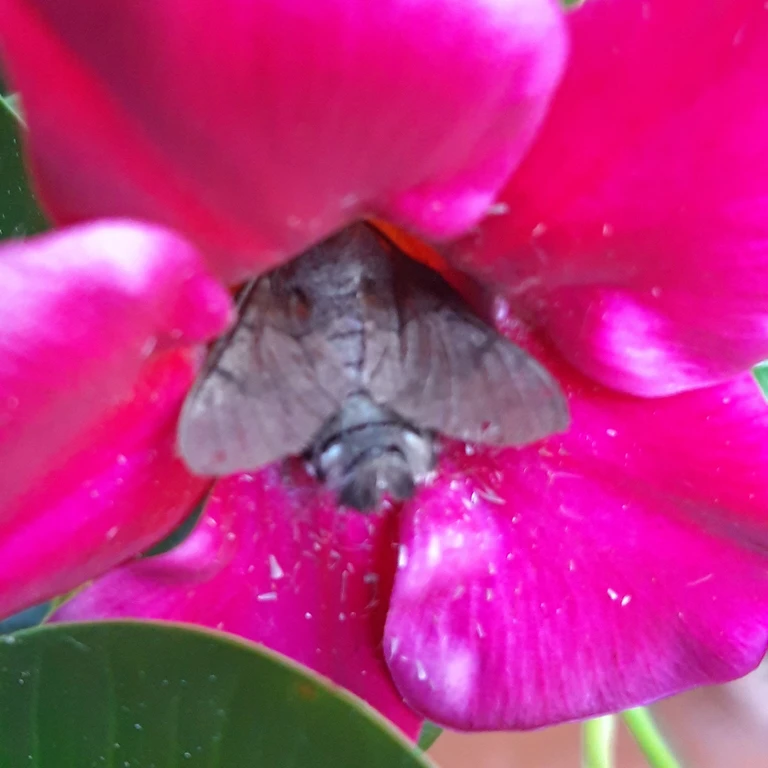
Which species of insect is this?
Macroglossum stellatarum
